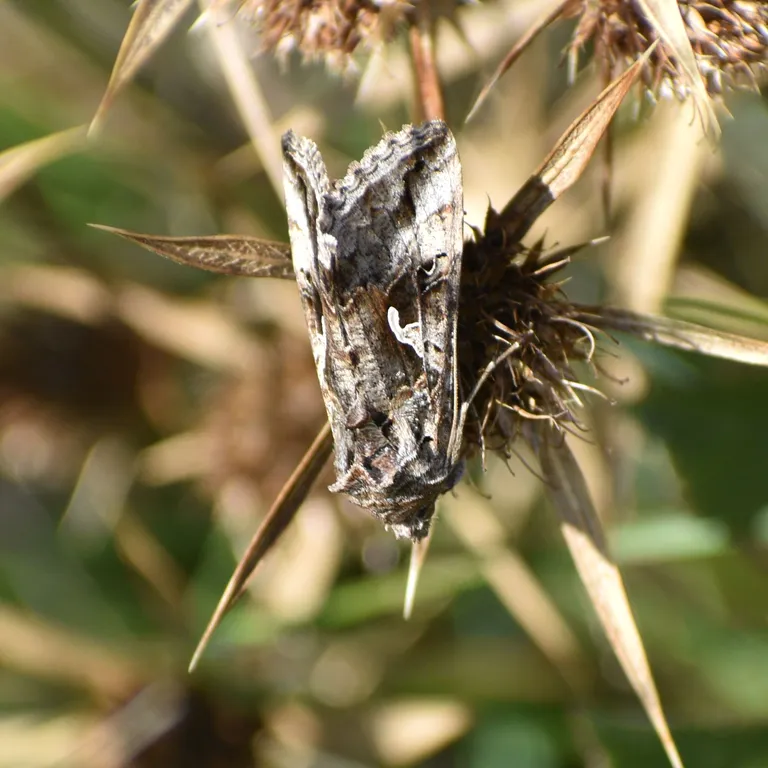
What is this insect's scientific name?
Autographa gamma
